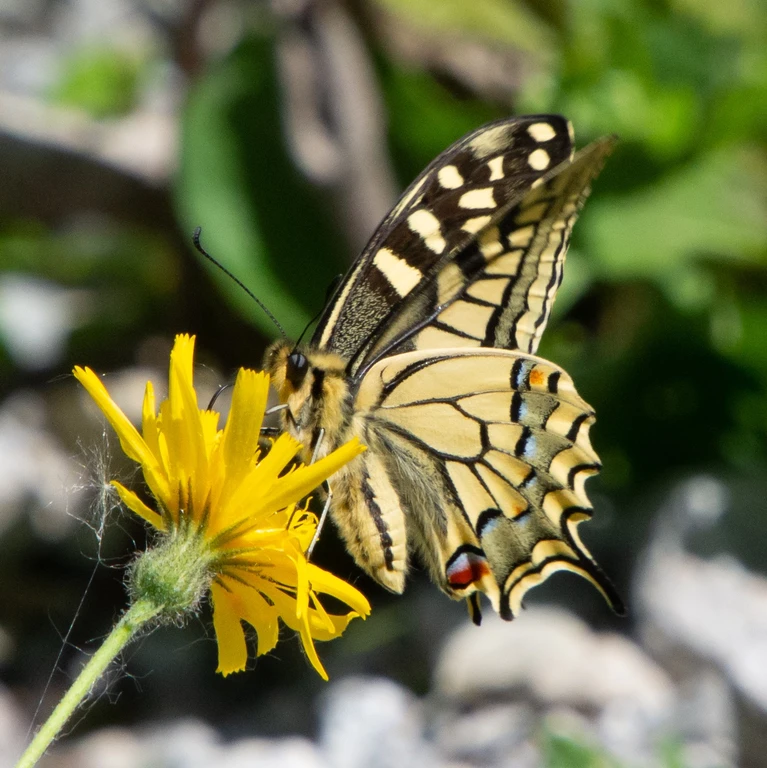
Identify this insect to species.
Papilio machaon
